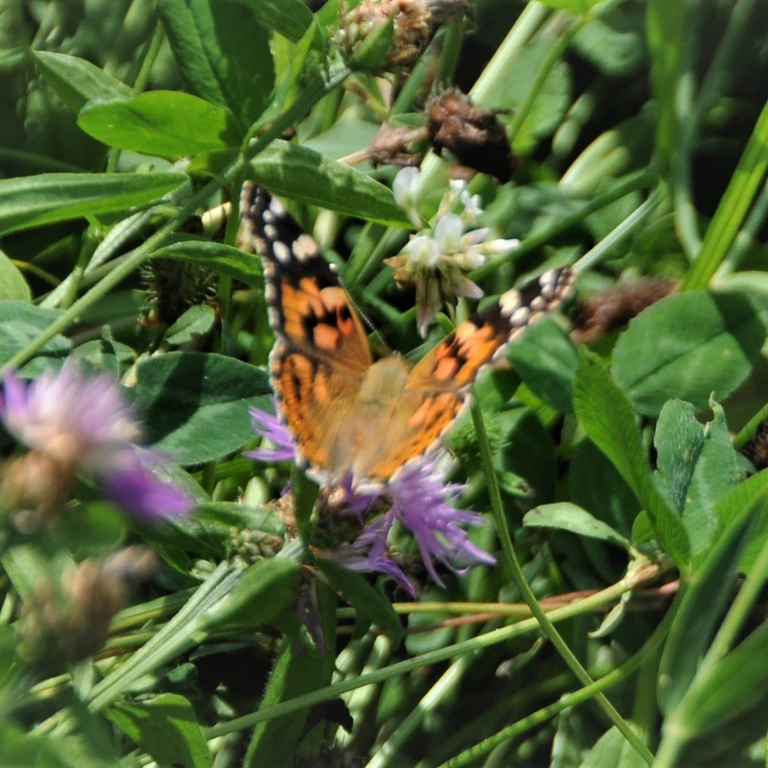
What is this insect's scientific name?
Vanessa cardui
